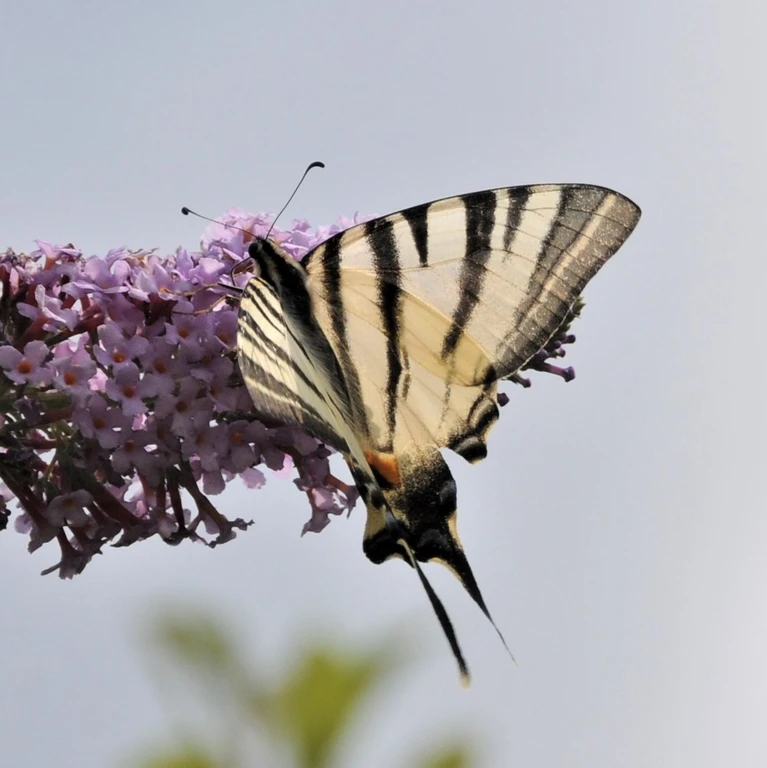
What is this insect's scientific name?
Iphiclides podalirius
